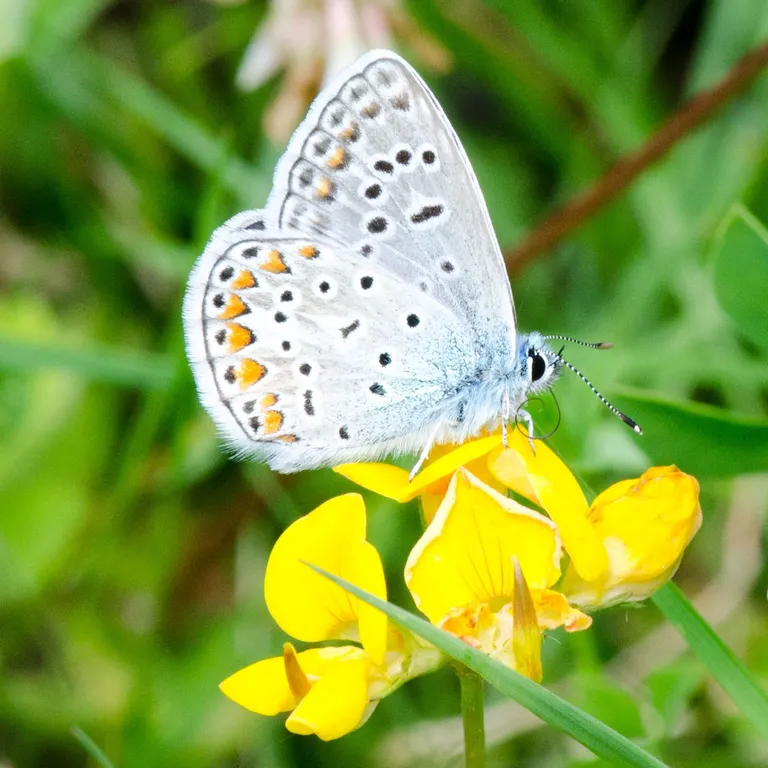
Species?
Polyommatus icarus
